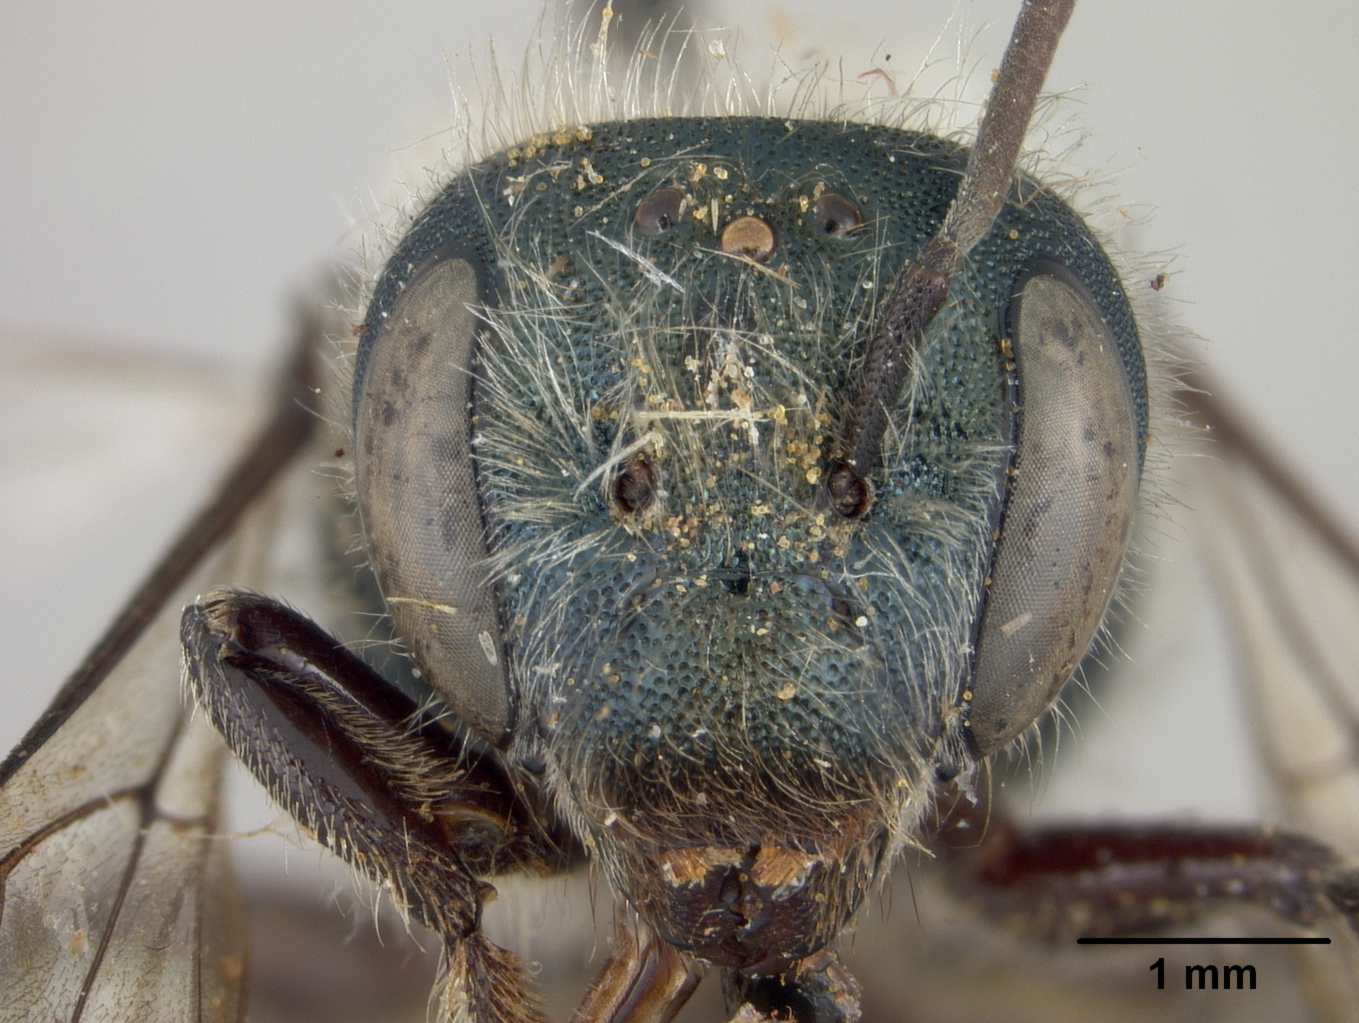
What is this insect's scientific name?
Osmia inspergens
